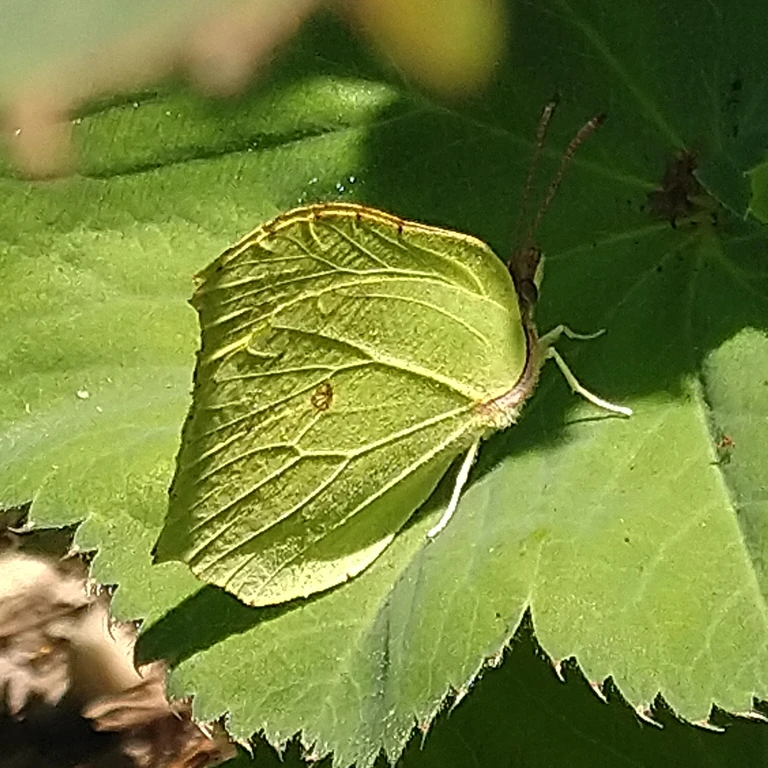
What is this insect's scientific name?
Gonepteryx rhamni
